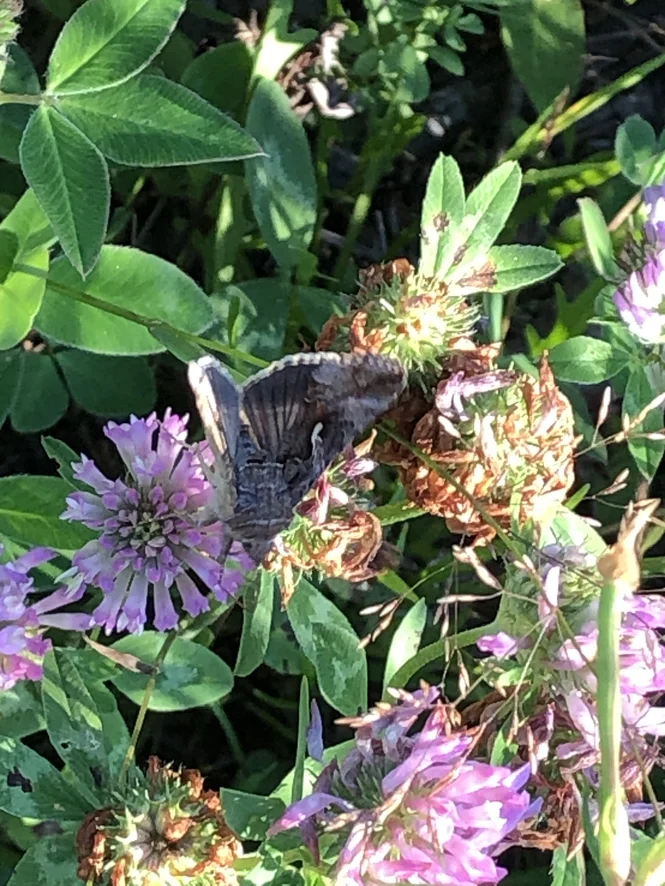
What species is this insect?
Autographa gamma
